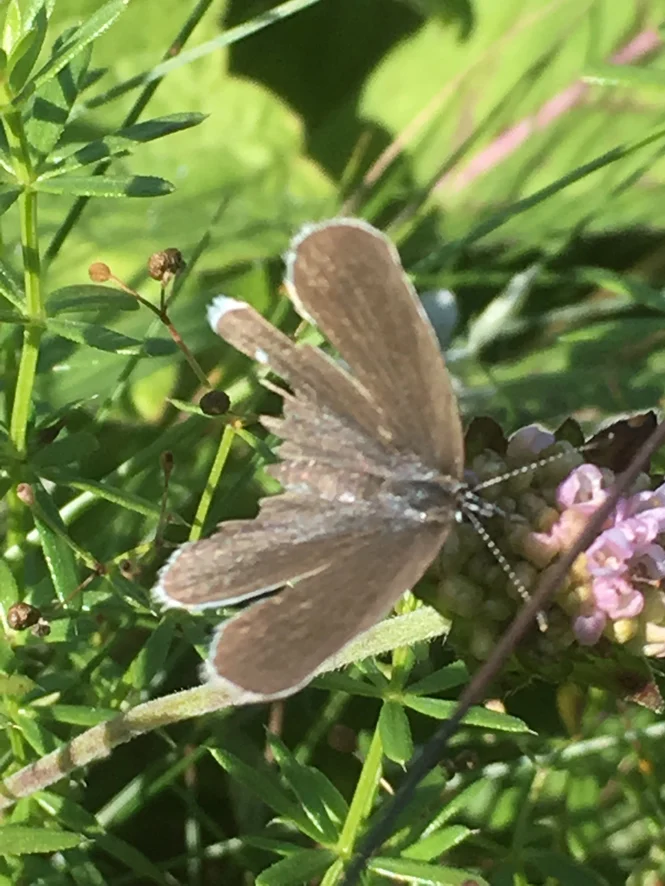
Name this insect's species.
Cupido argiades (also Elkalyce argiades)
